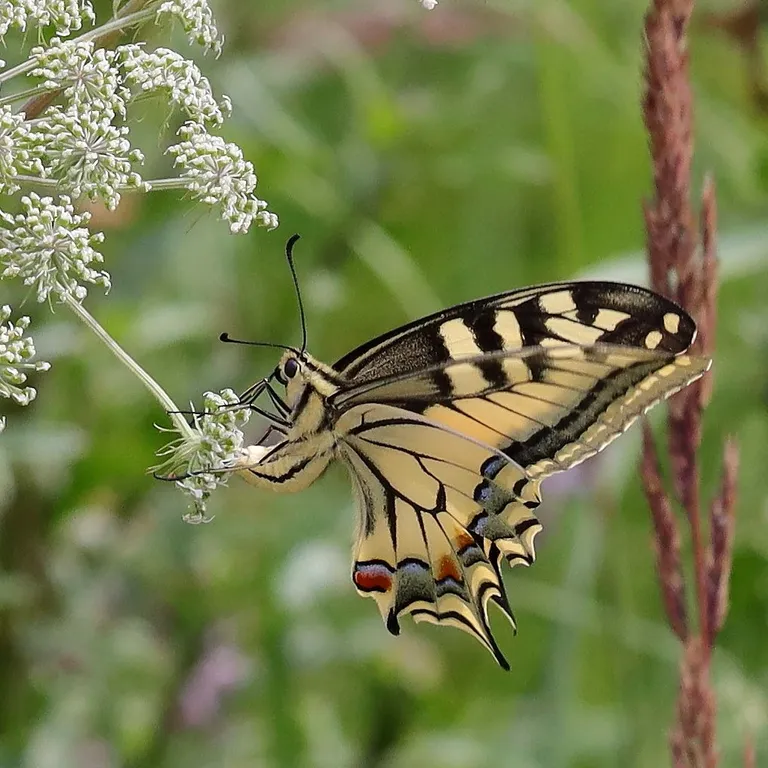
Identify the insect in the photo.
Papilio machaon
